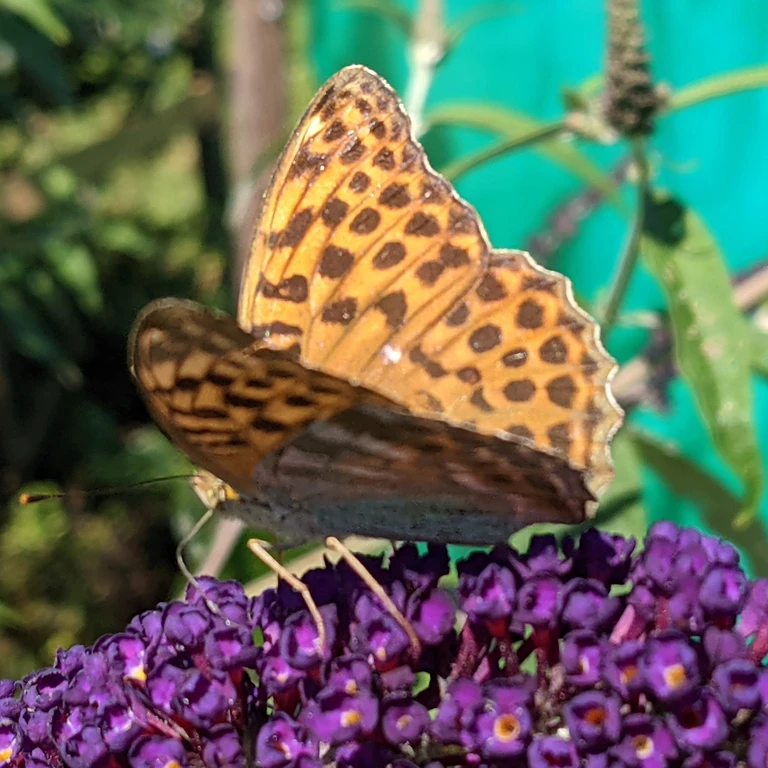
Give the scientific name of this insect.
Argynnis paphia
